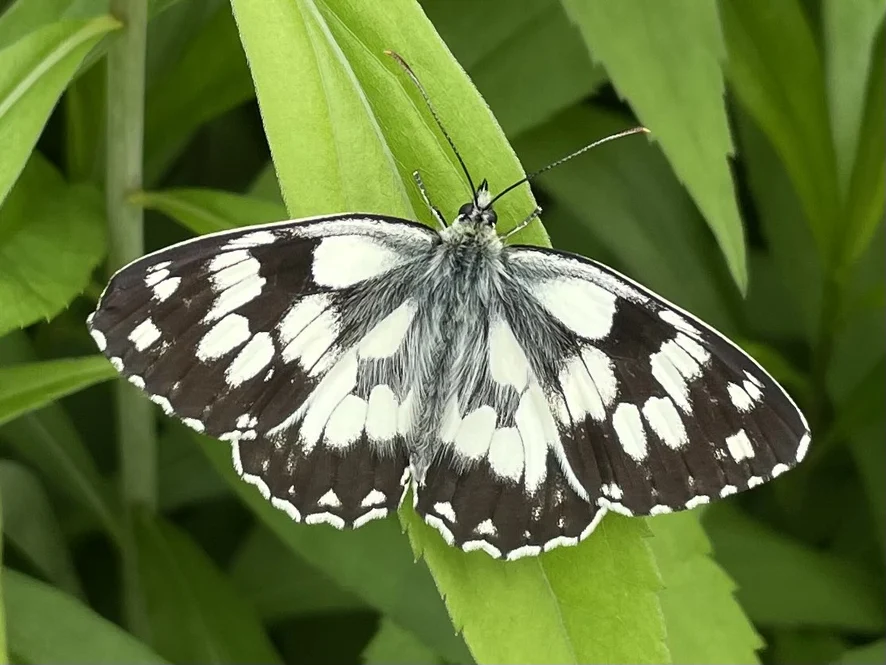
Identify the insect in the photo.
Melanargia galathea
